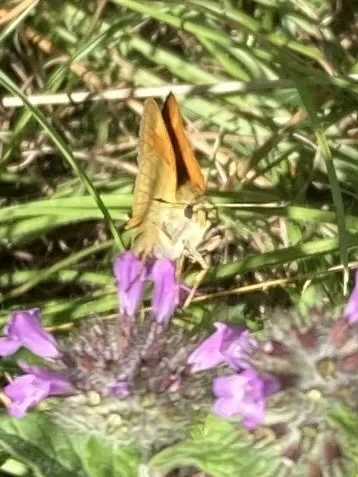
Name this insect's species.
Ochlodes sylvanus (also Ochlodes venata)
